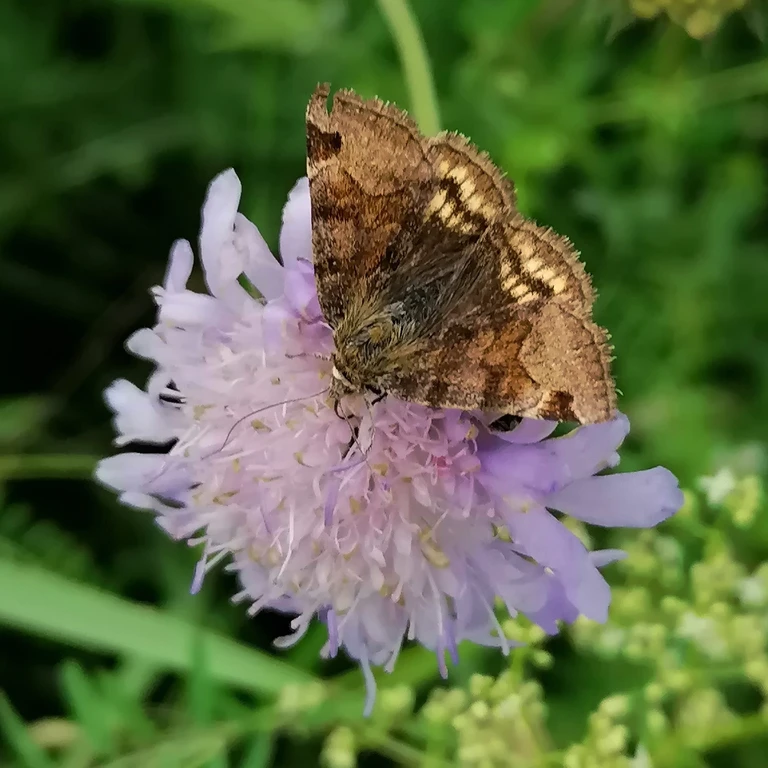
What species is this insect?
Euclidia glyphica
